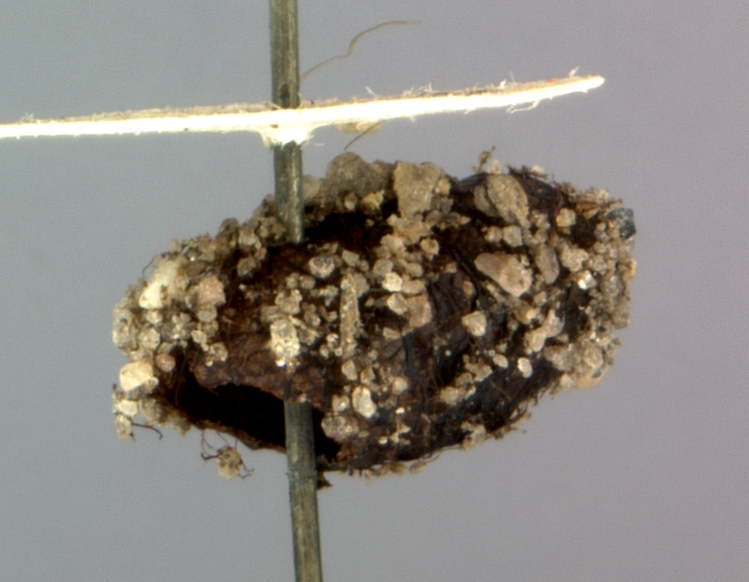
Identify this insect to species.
Pteronus marlatti
